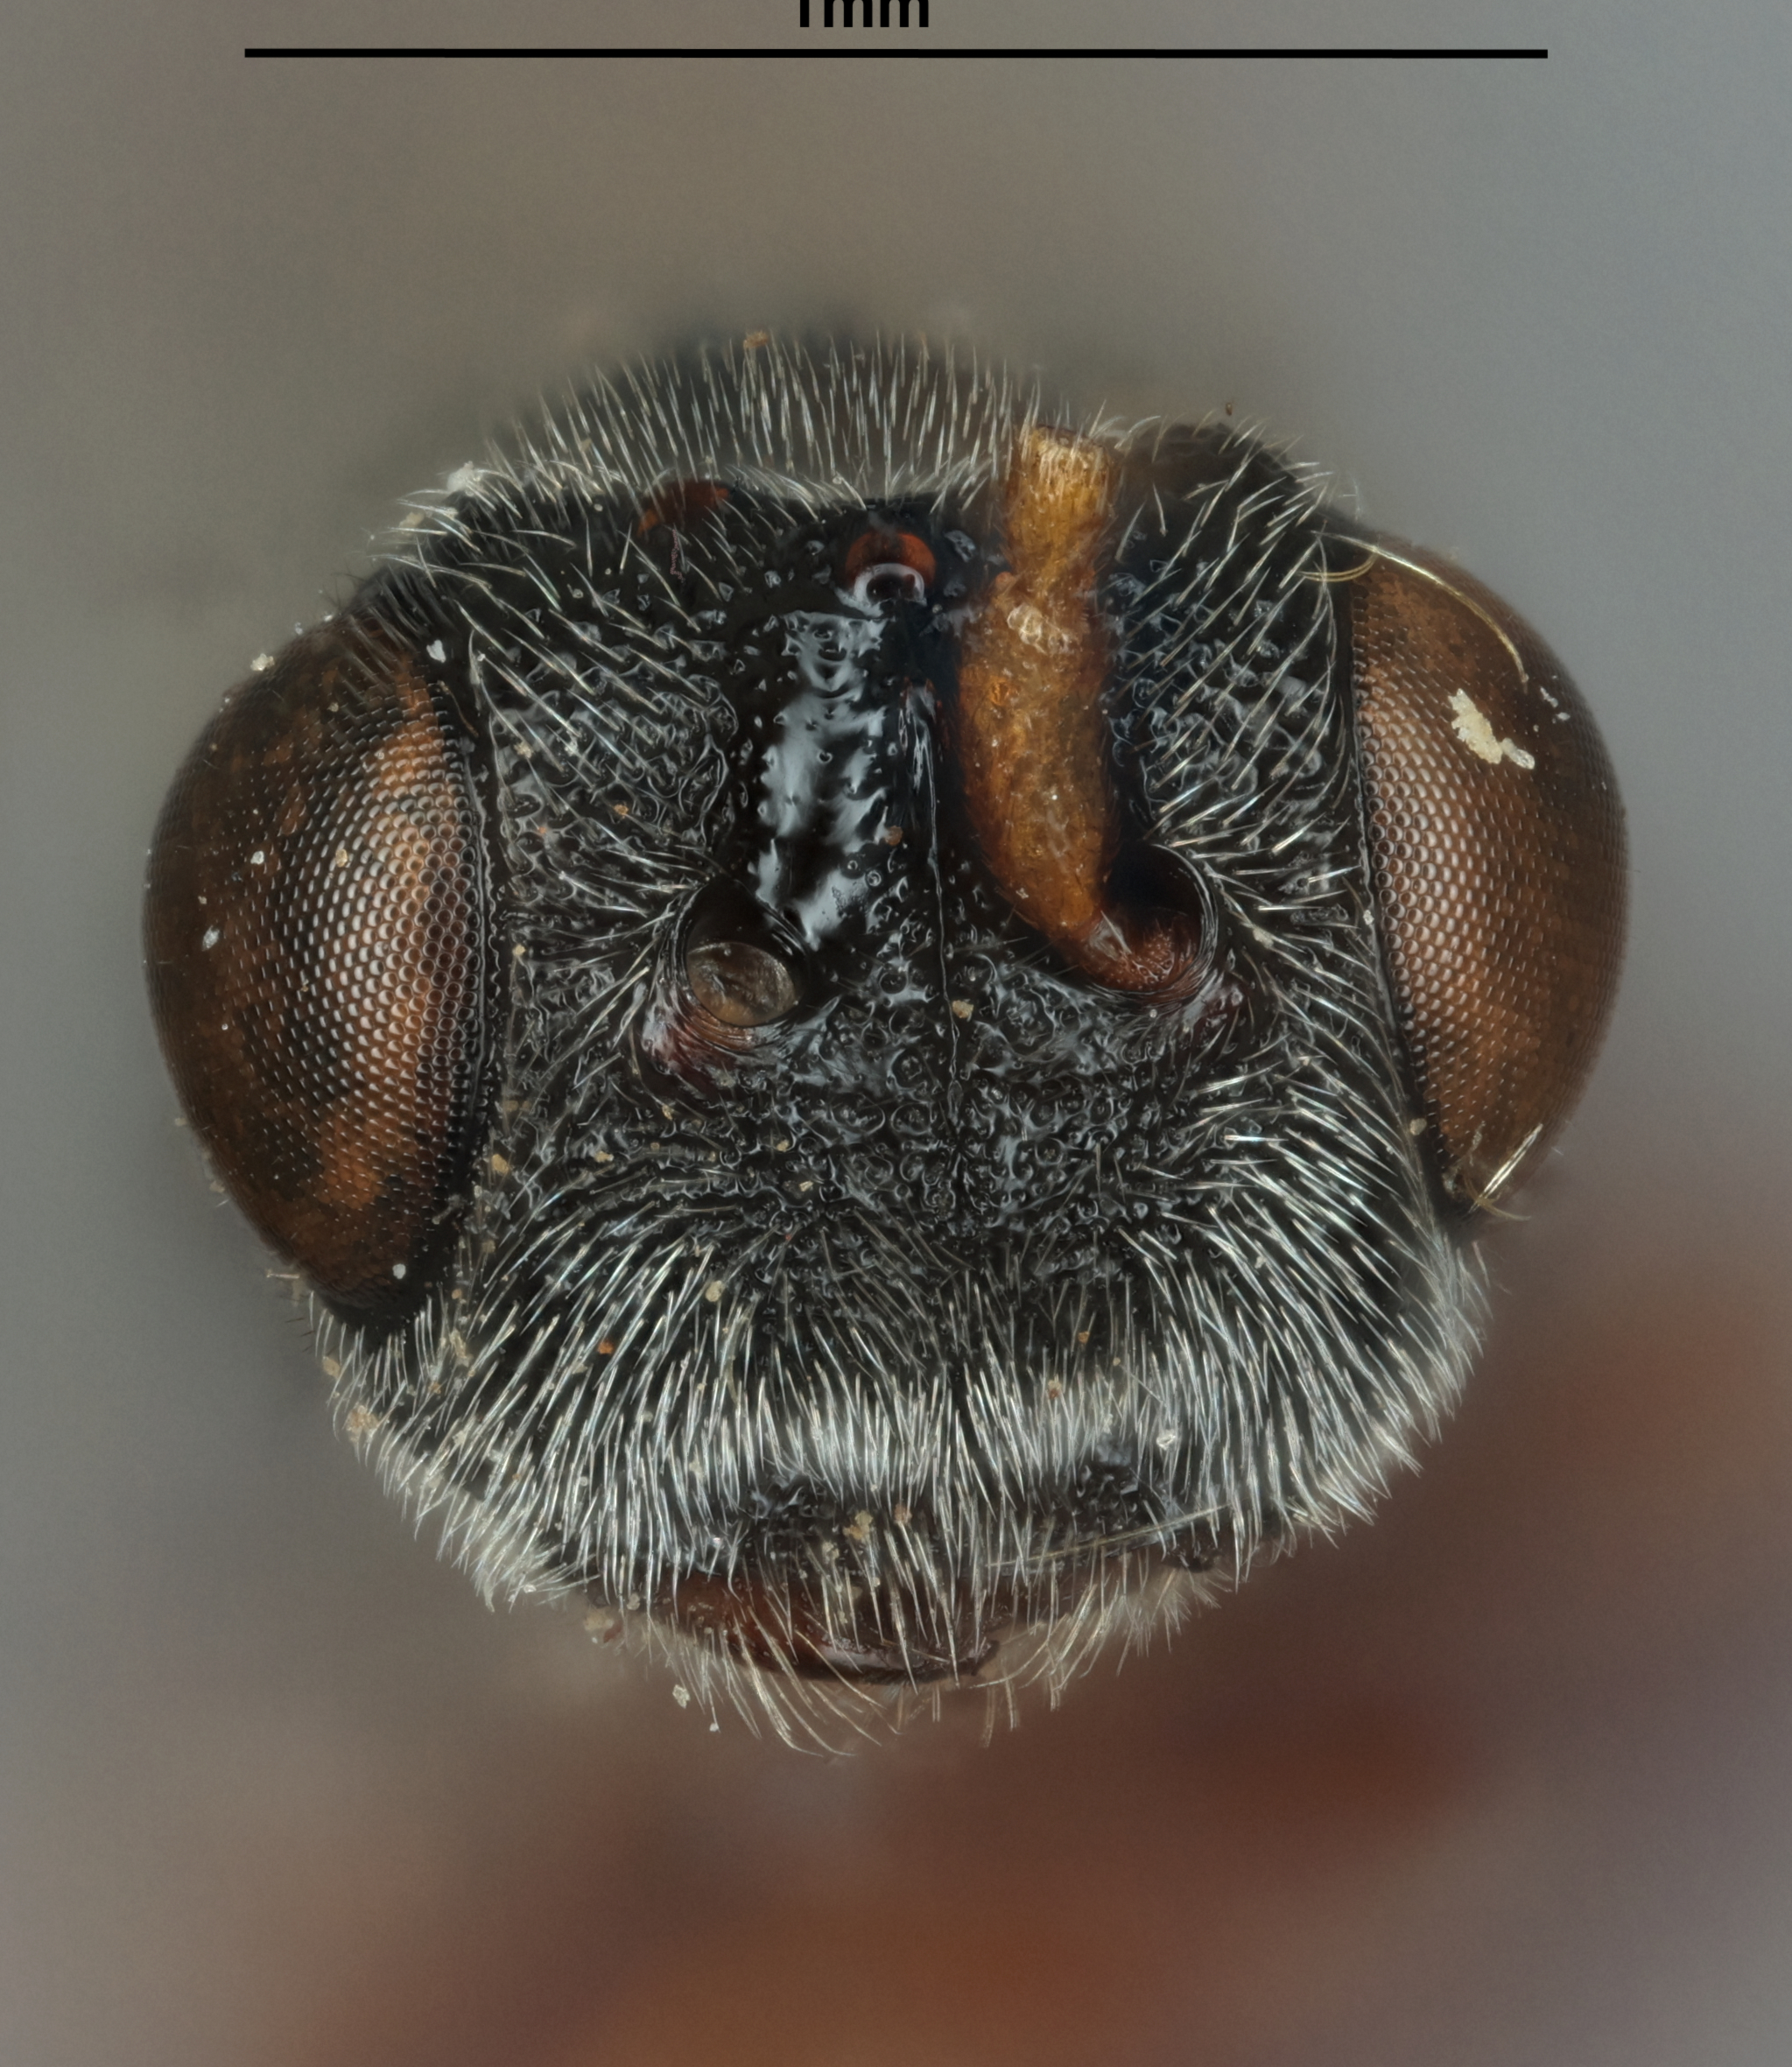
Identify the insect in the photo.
Canalicephalus bakeri
